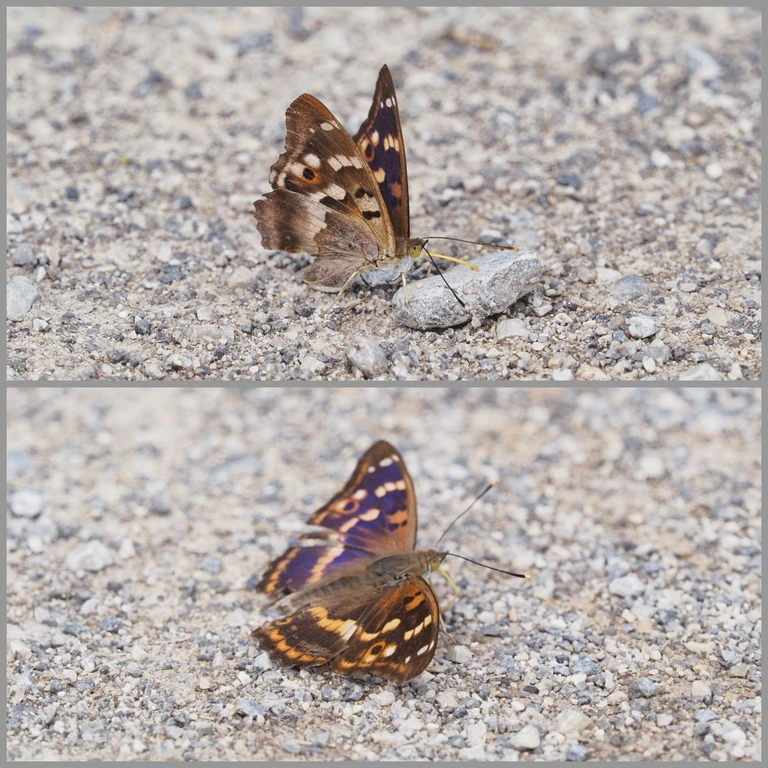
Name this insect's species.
Apatura ilia
